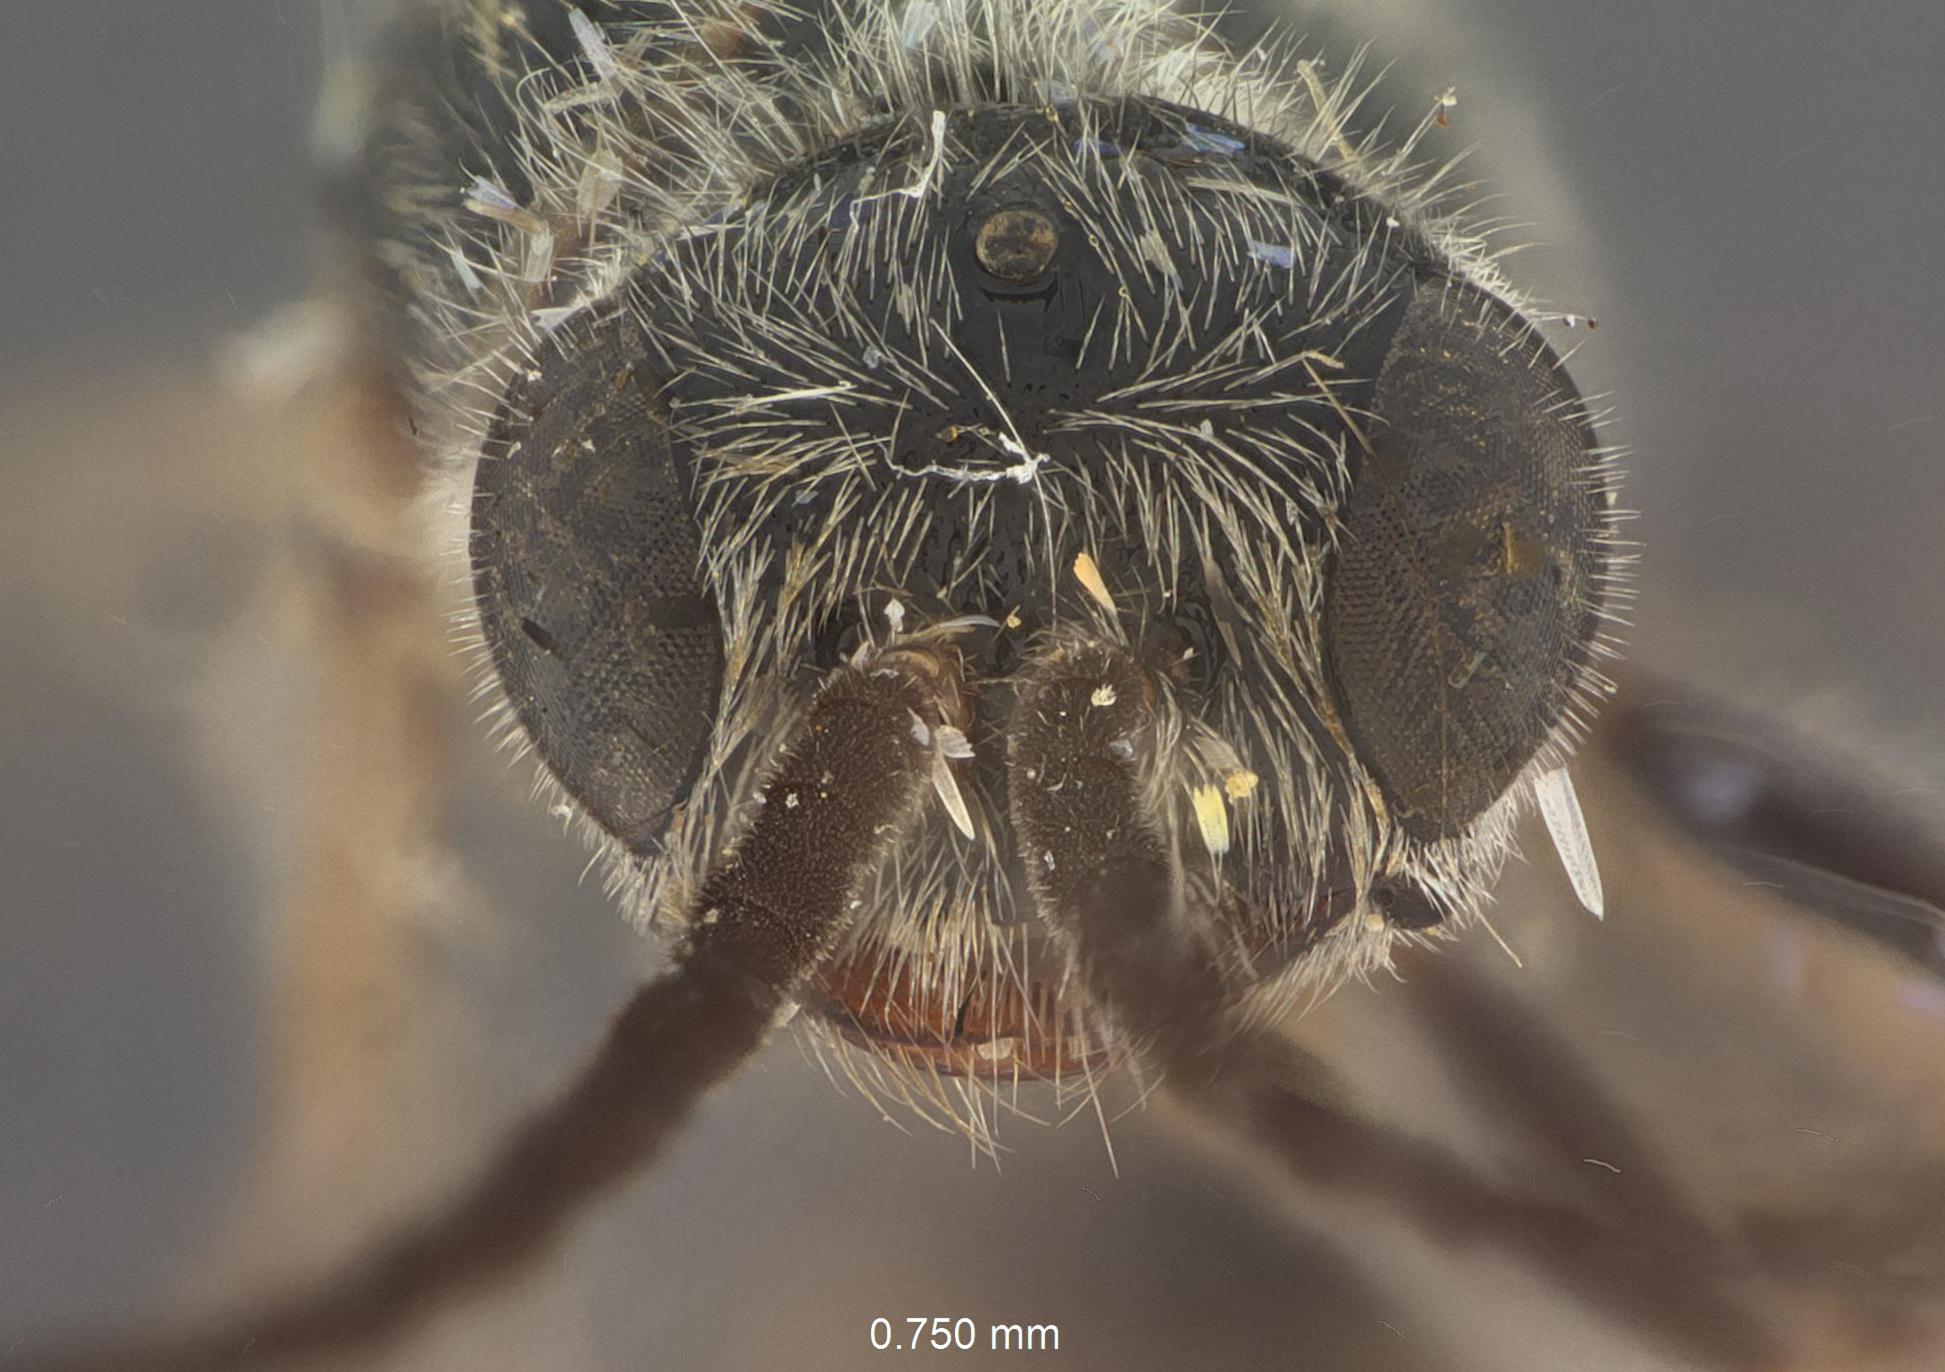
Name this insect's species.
Methocha heveli
